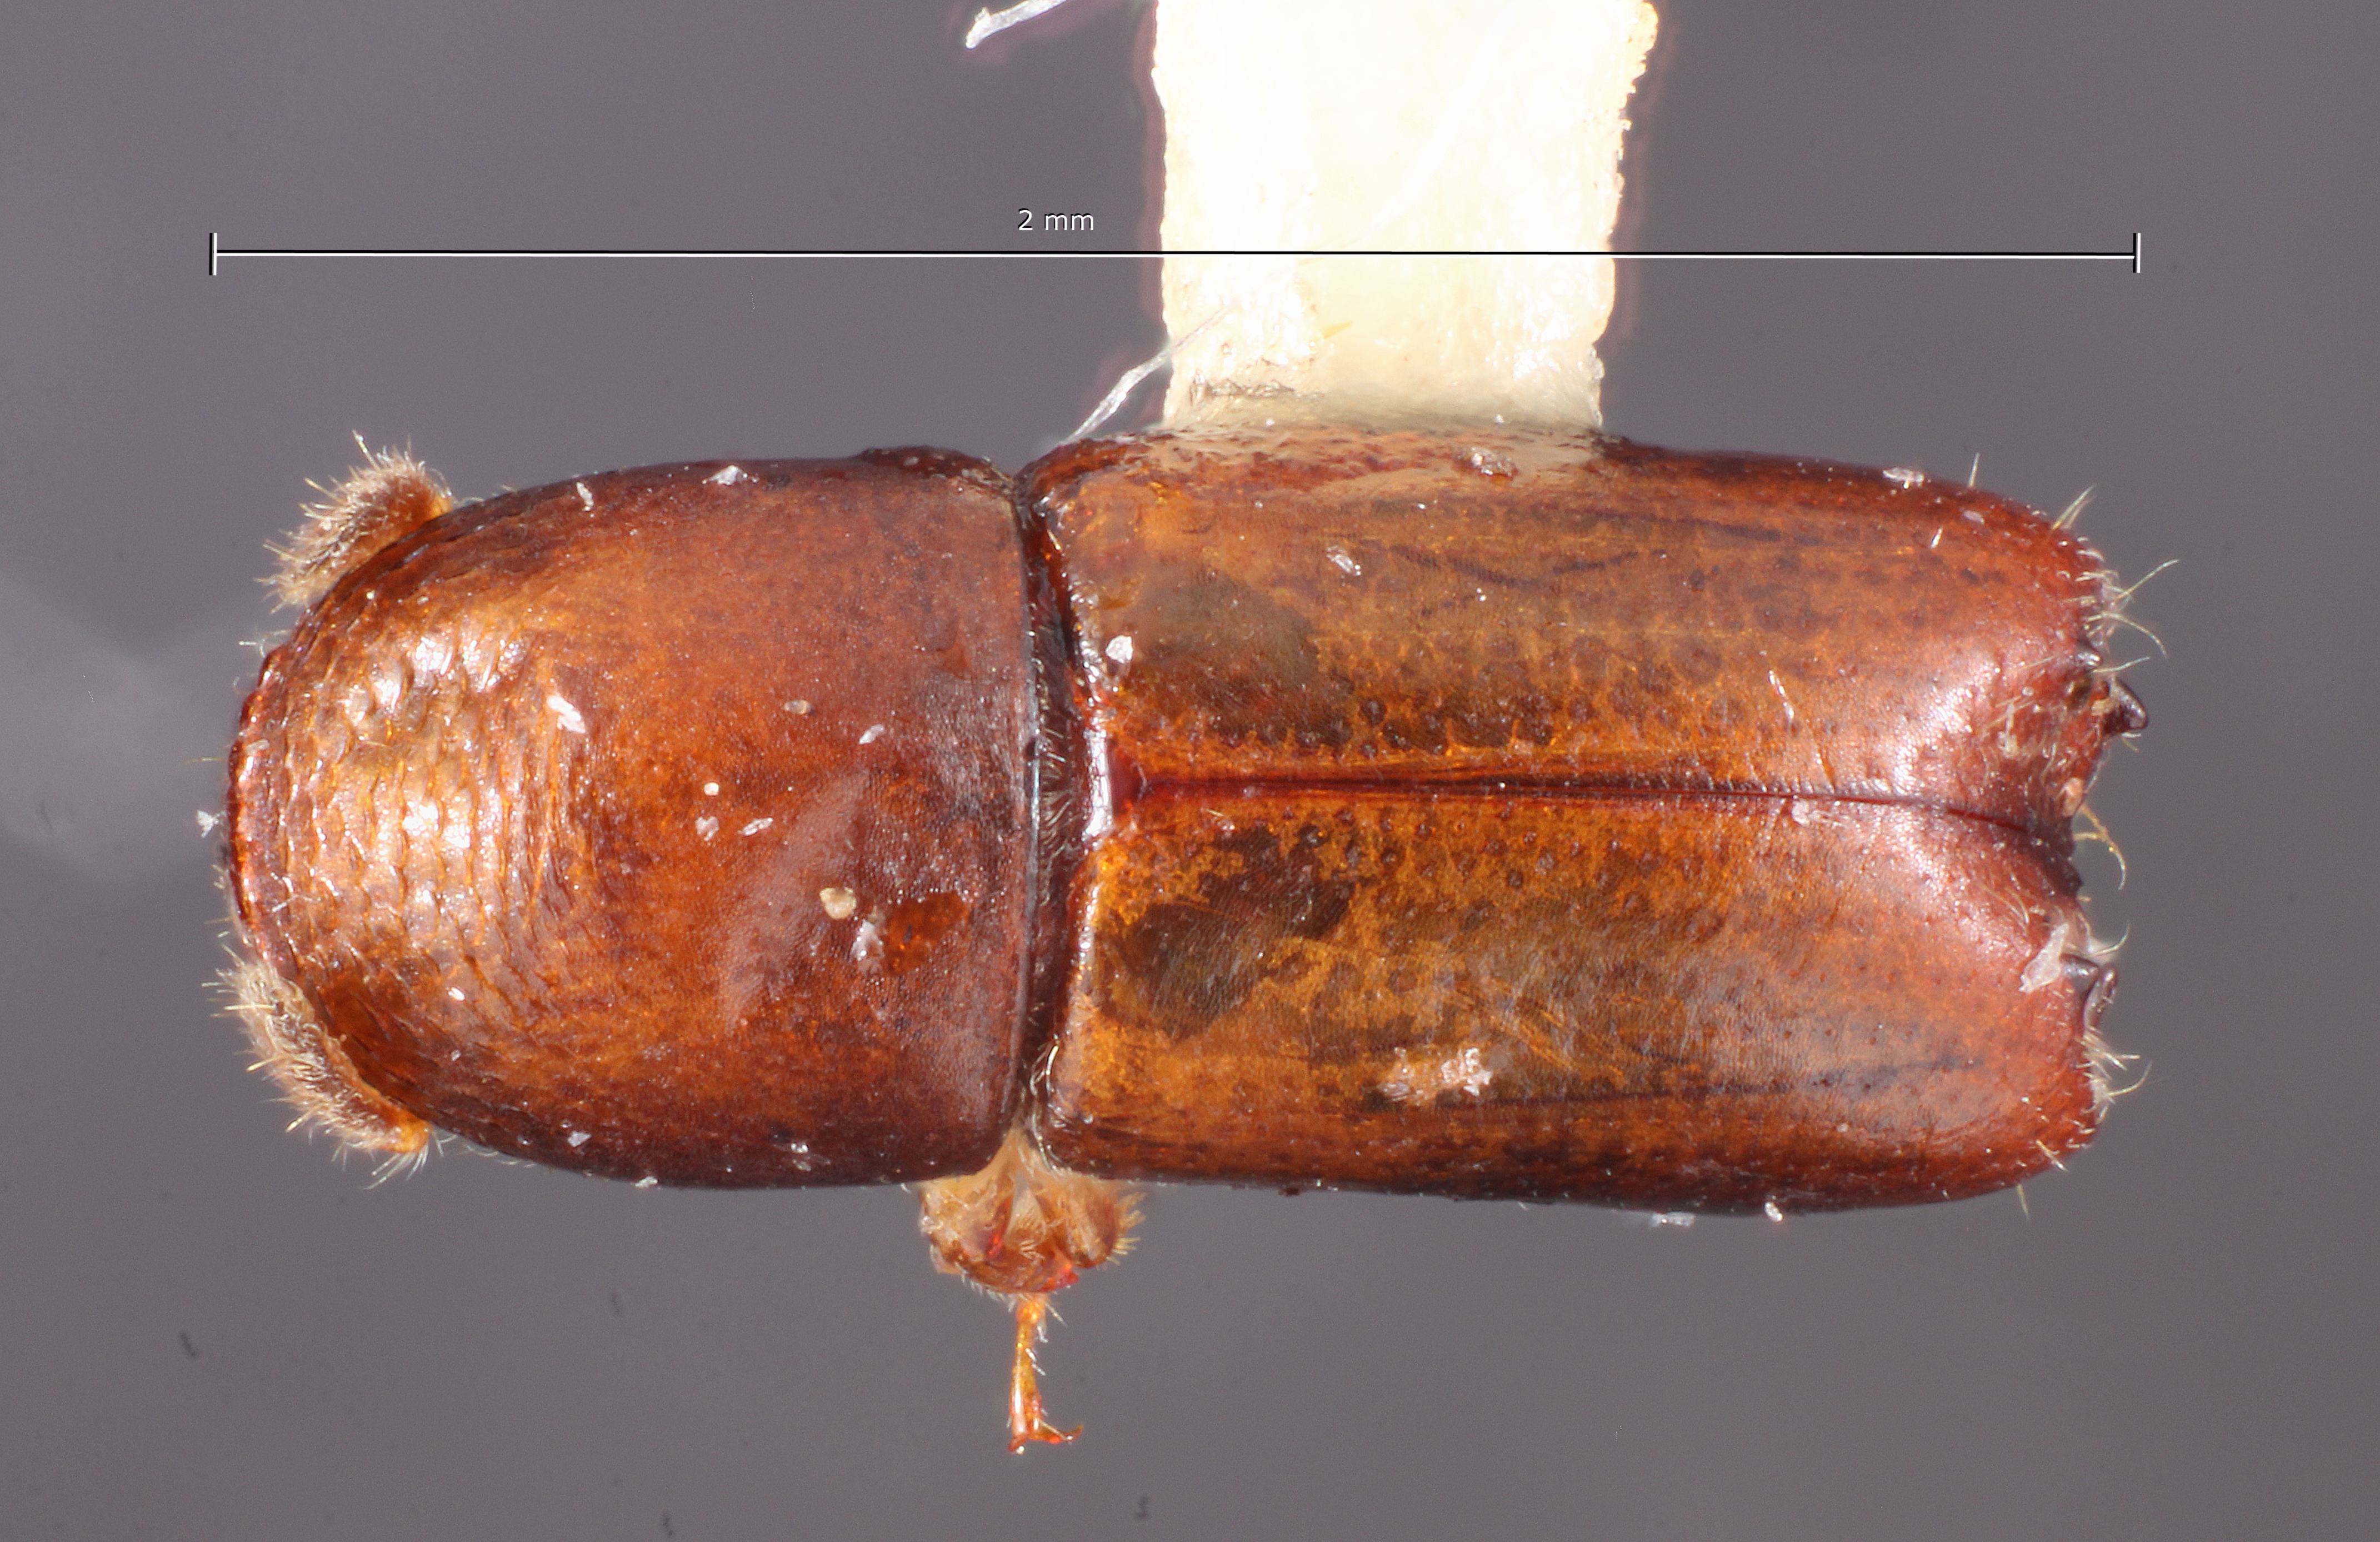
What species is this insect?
Monarthrum fastigiorum
